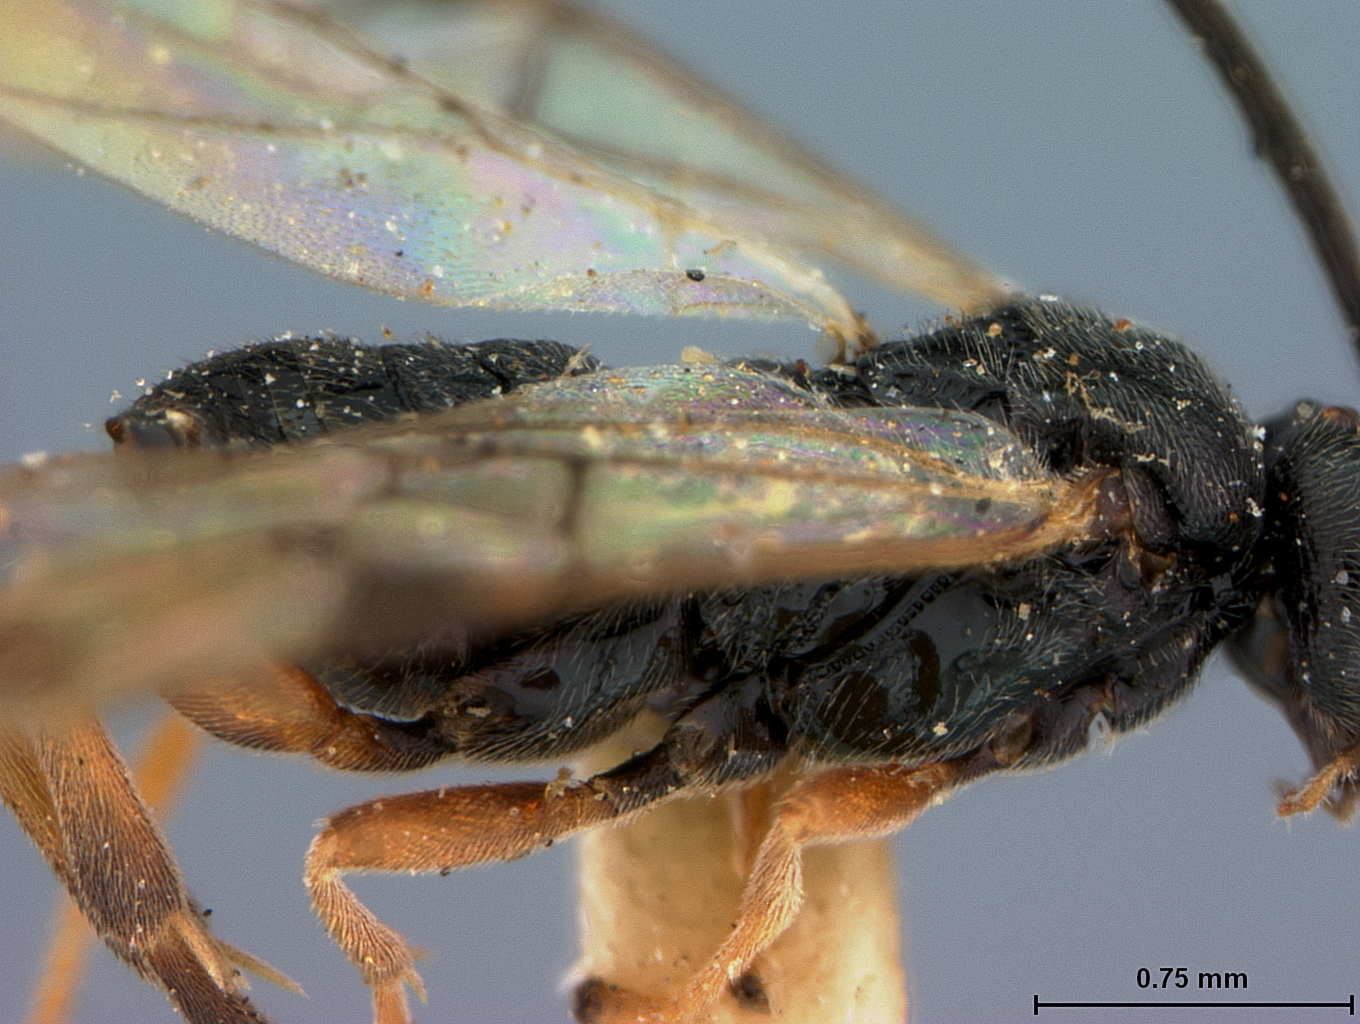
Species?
Microgaster canadensis
